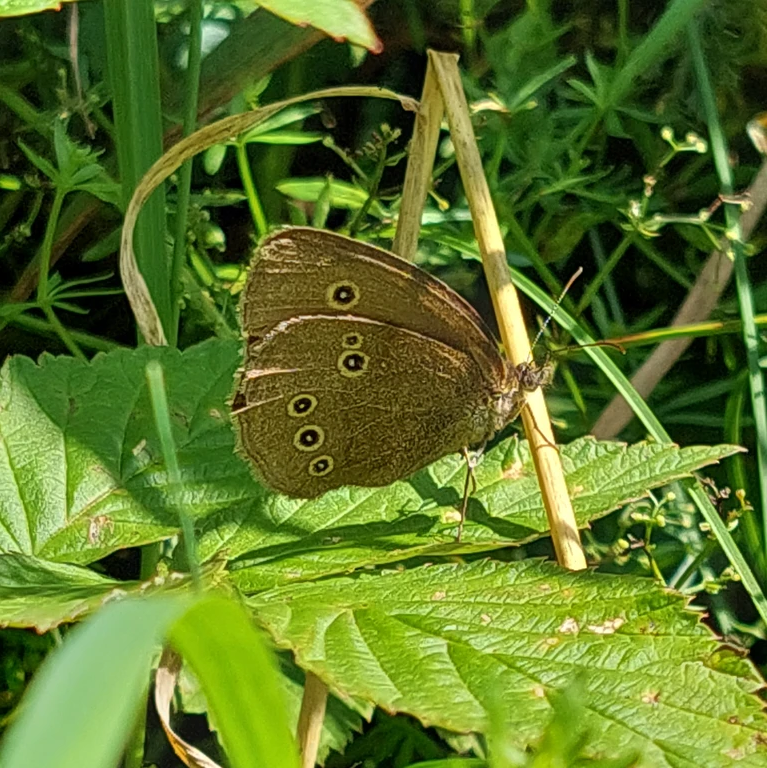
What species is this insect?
Aphantopus hyperantus
